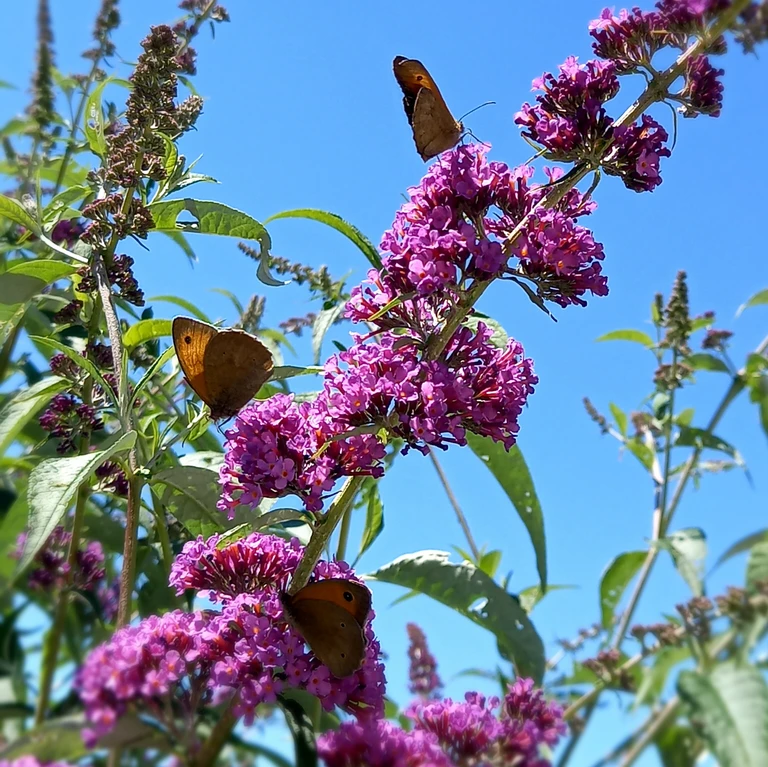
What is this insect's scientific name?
Maniola jurtina
